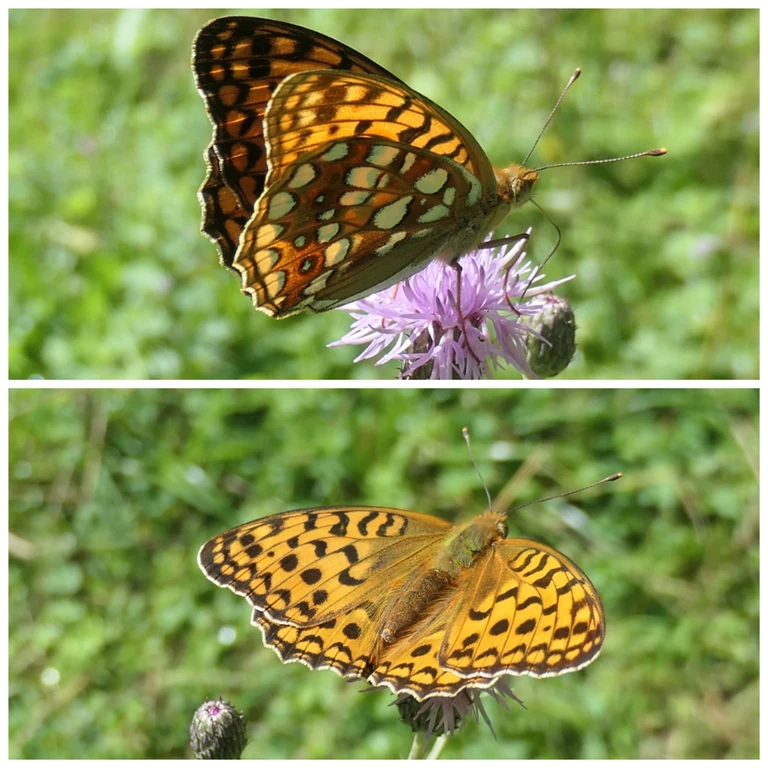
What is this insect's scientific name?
Fabriciana adippe
